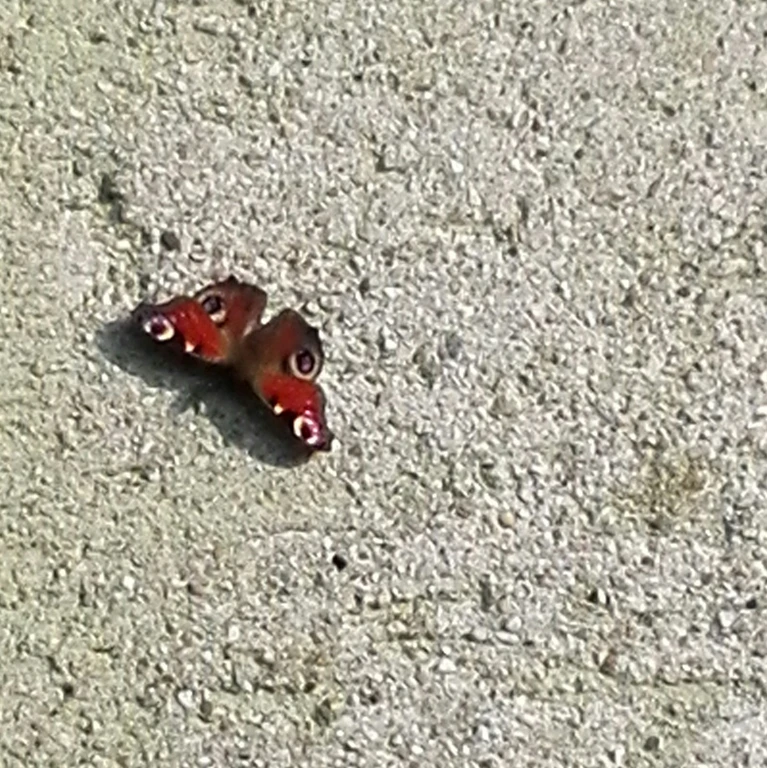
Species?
Aglais io
